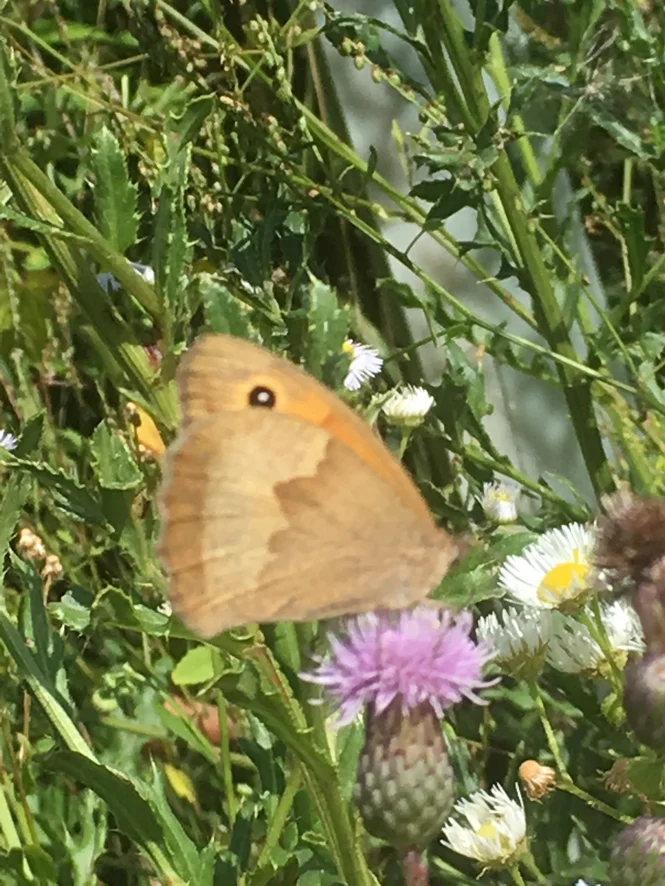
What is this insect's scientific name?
Maniola jurtina
